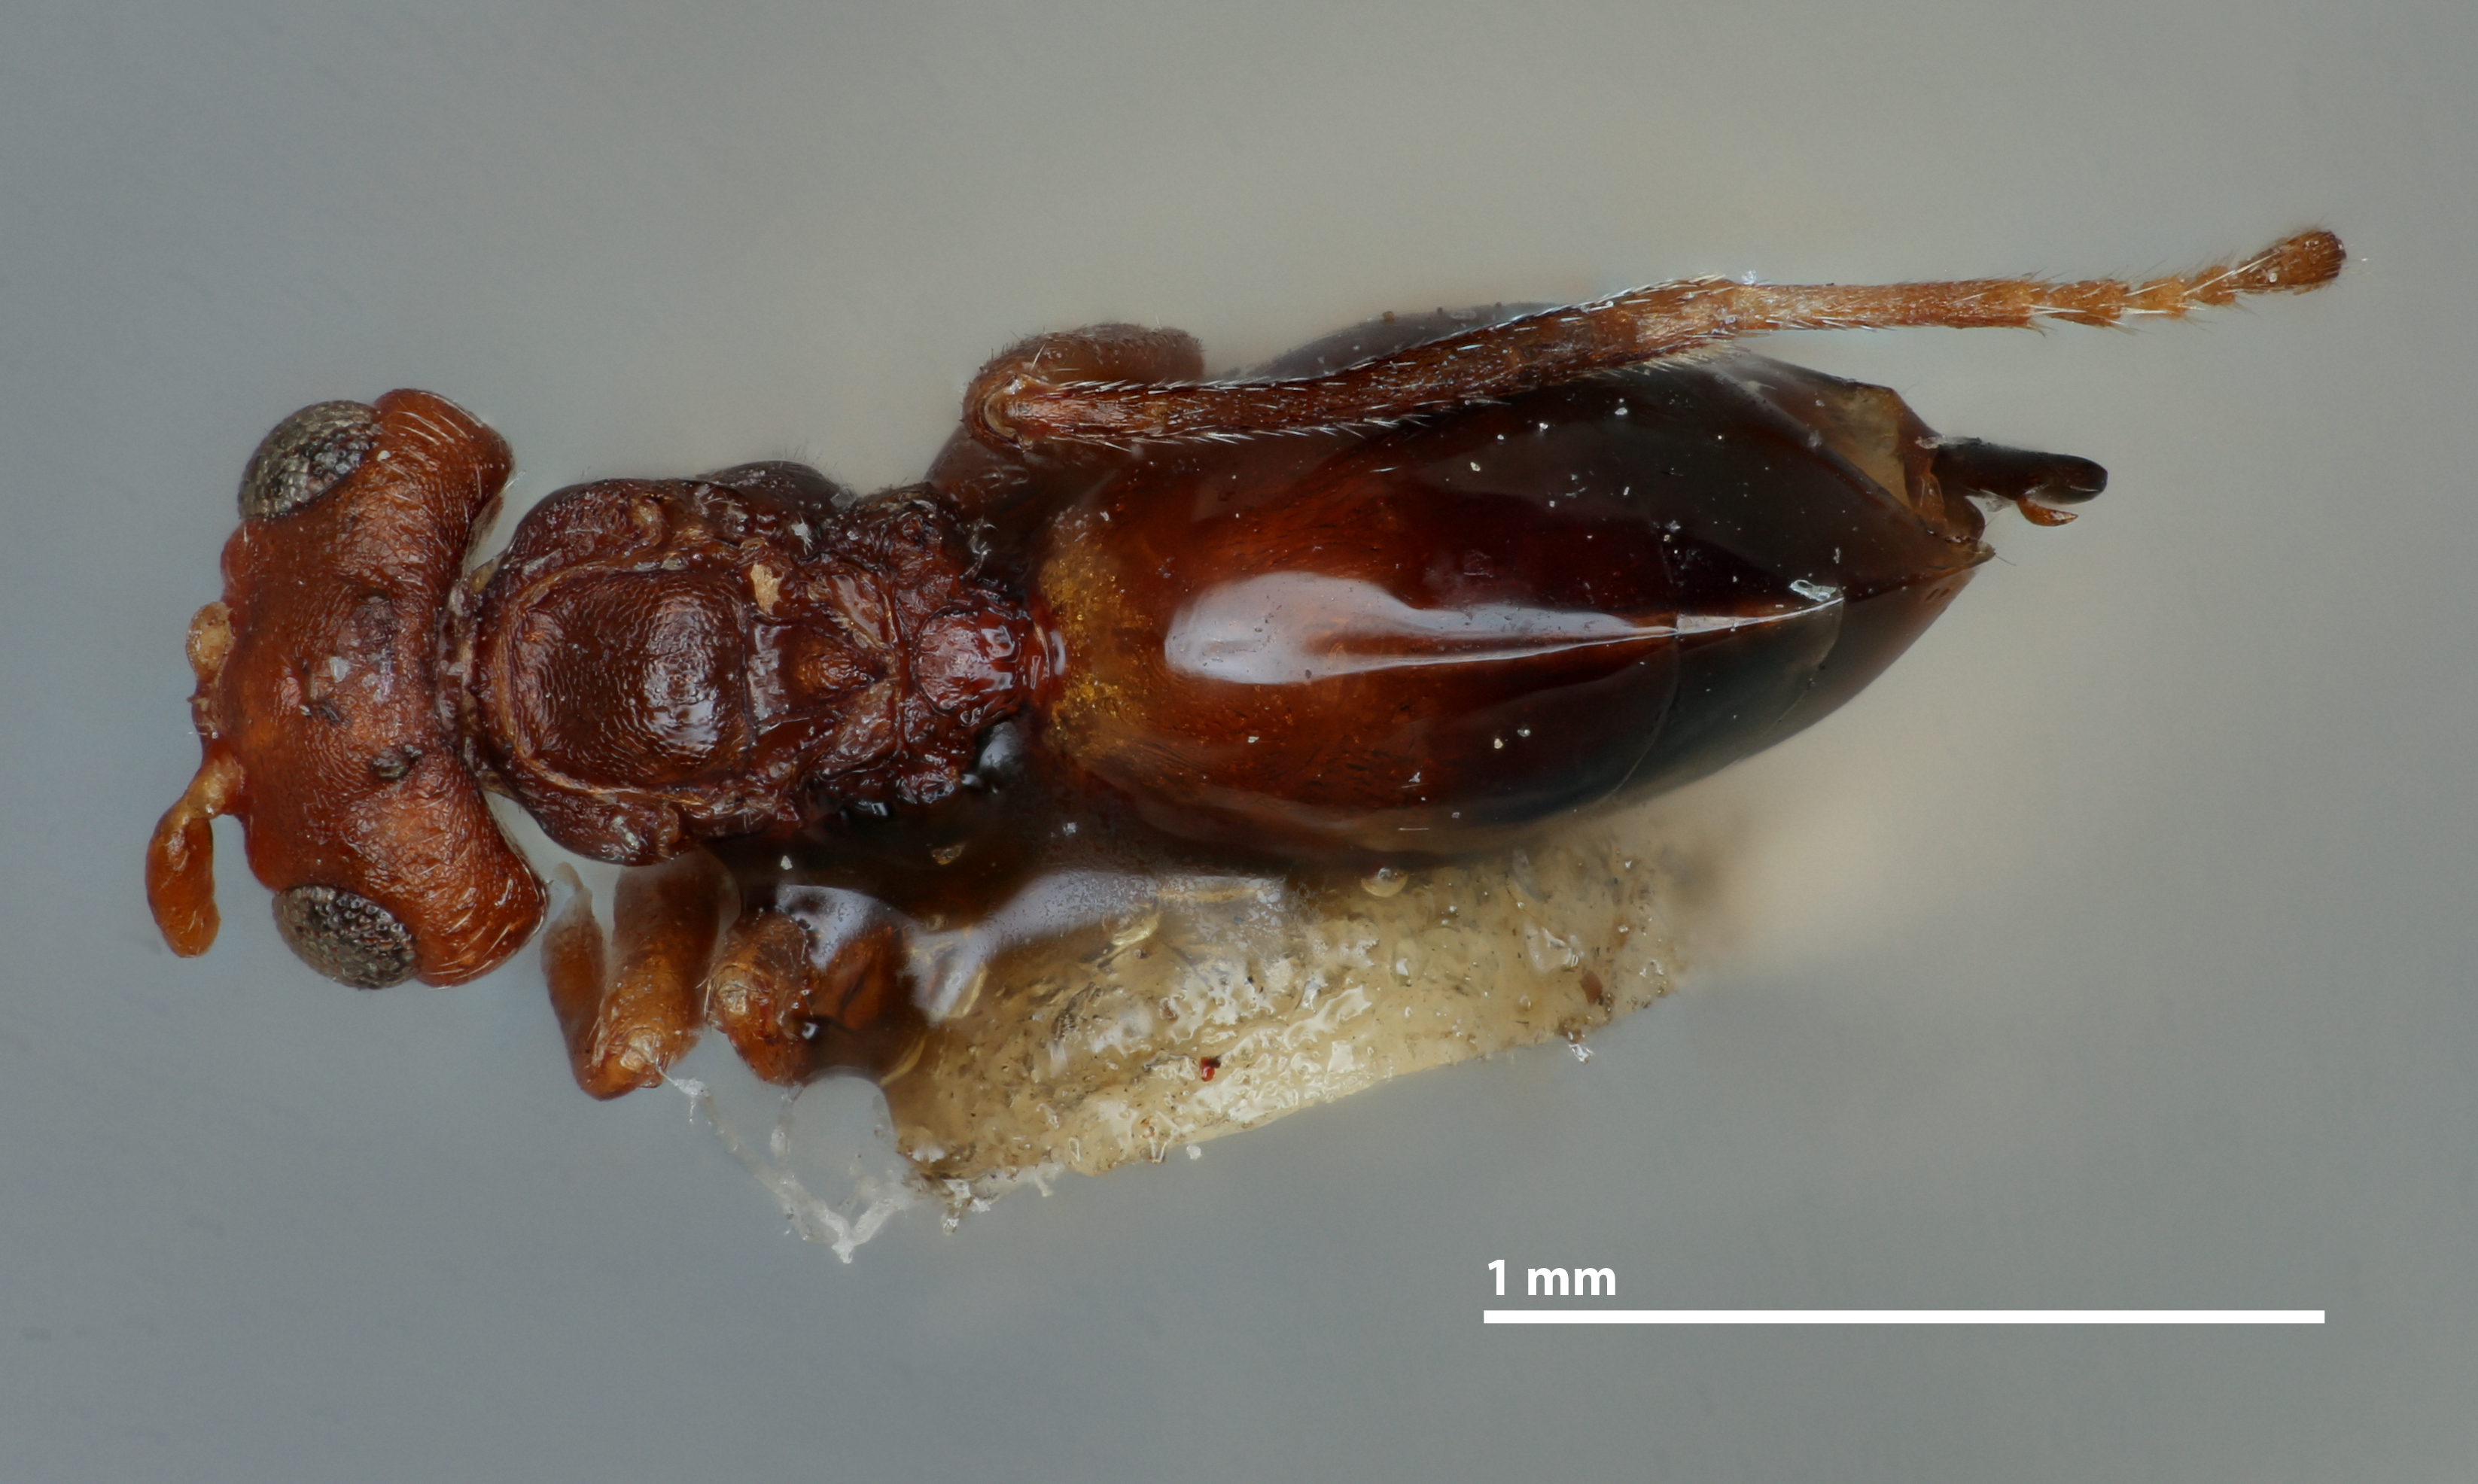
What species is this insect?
Acraspis compressus
